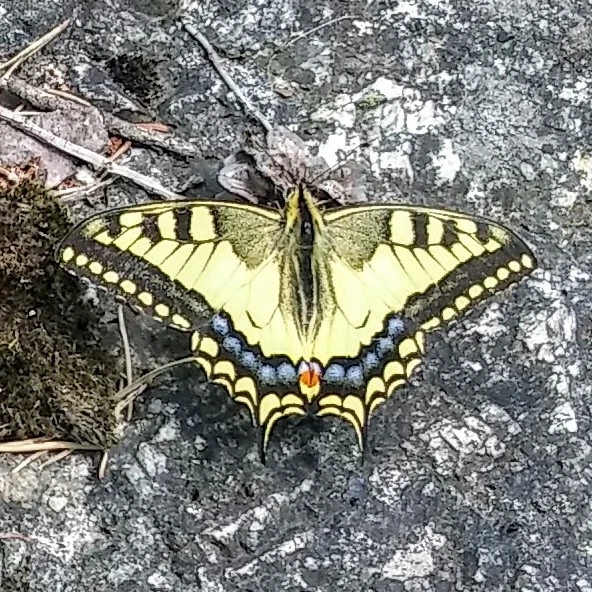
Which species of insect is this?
Papilio machaon
